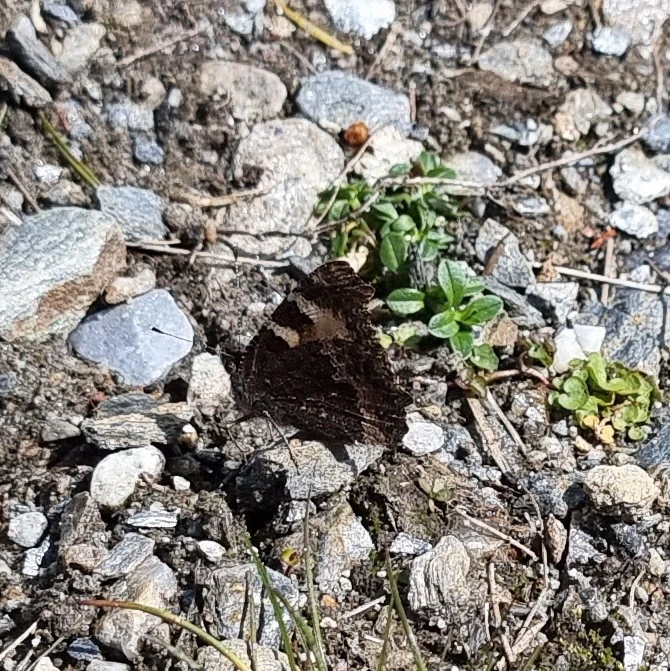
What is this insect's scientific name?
Aglais urticae
